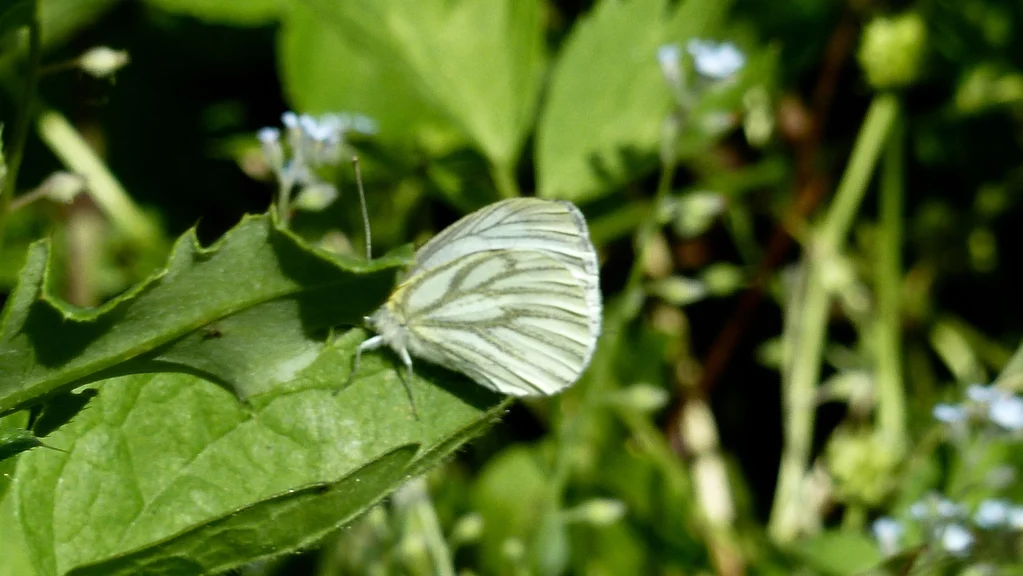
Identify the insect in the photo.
Pieris napi
